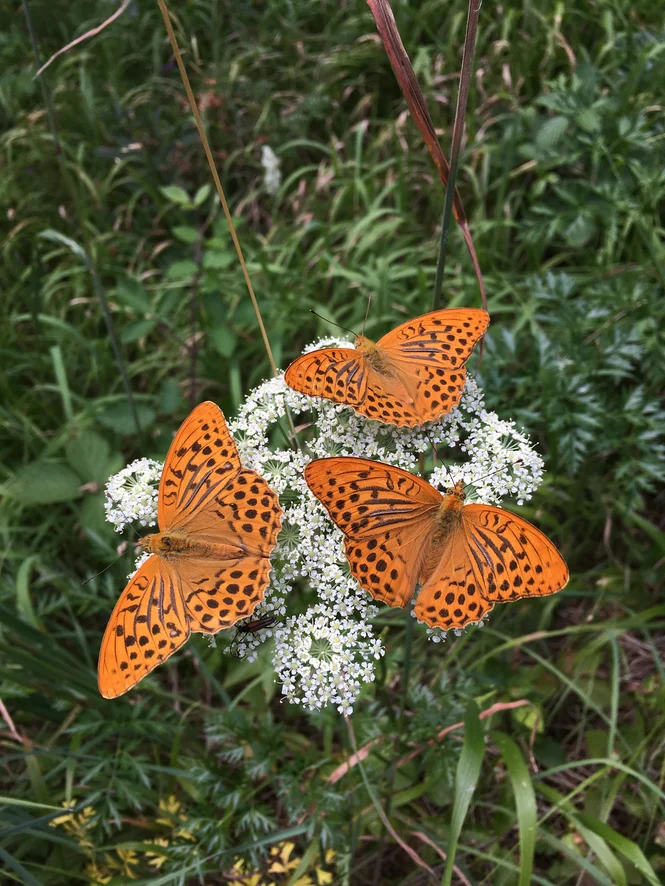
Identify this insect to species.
Argynnis paphia
